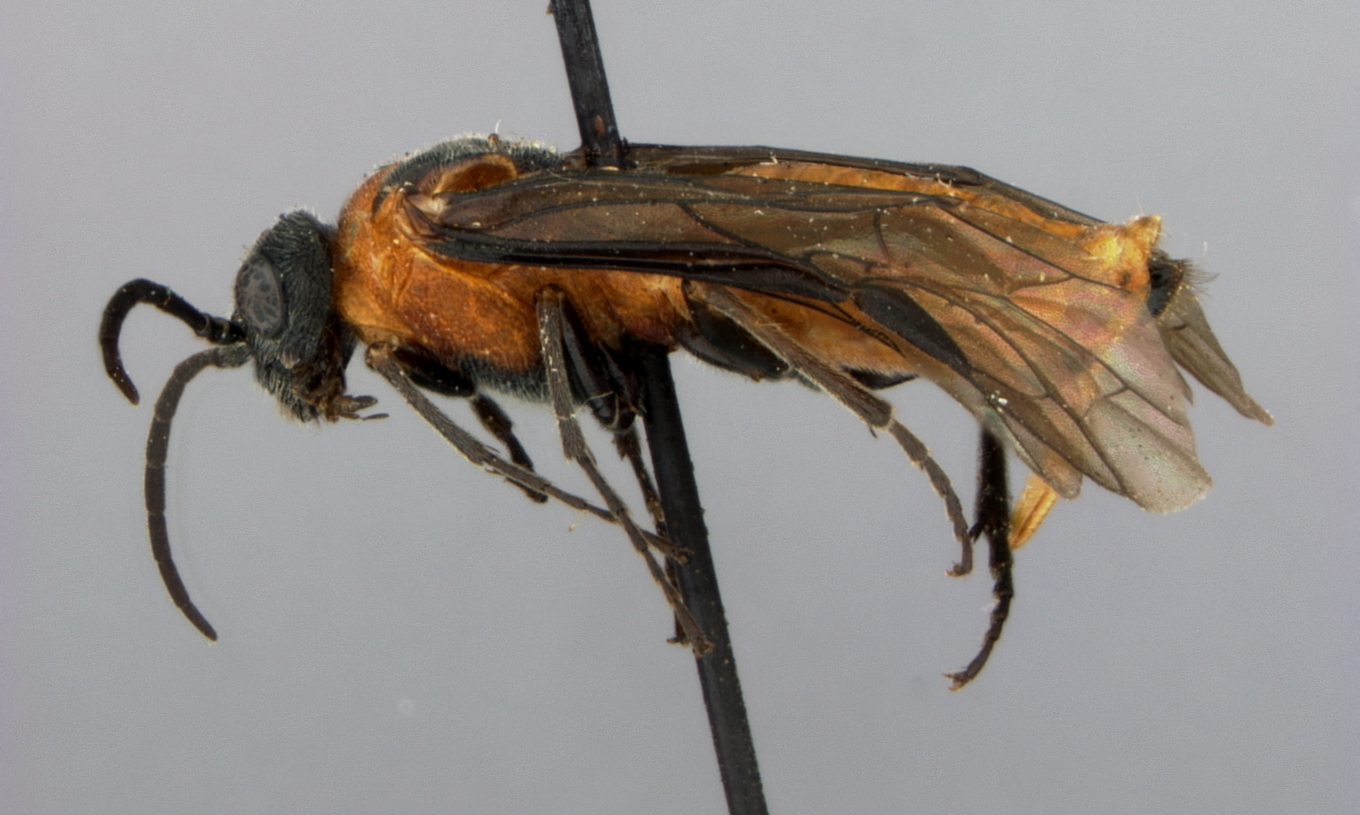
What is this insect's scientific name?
Dolerus falcatus
